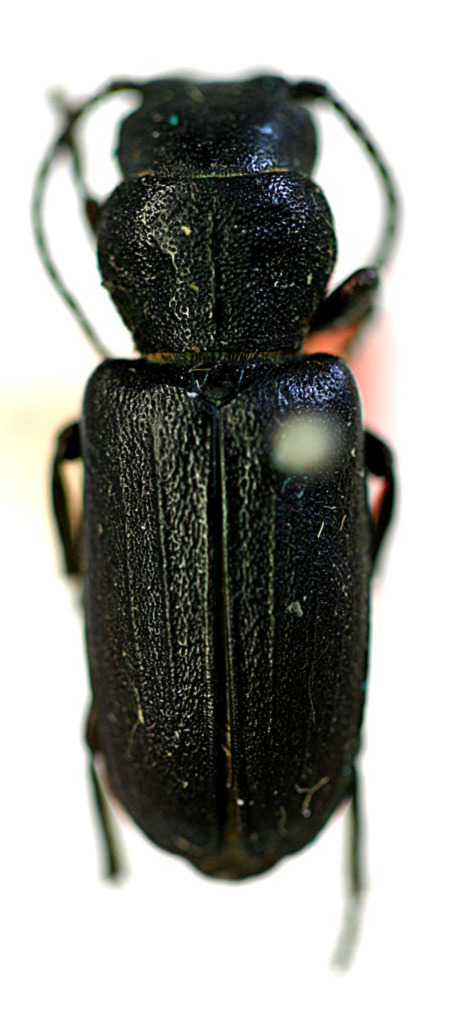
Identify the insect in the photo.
Neospondylis upiformis (also Spondylis collaris)
